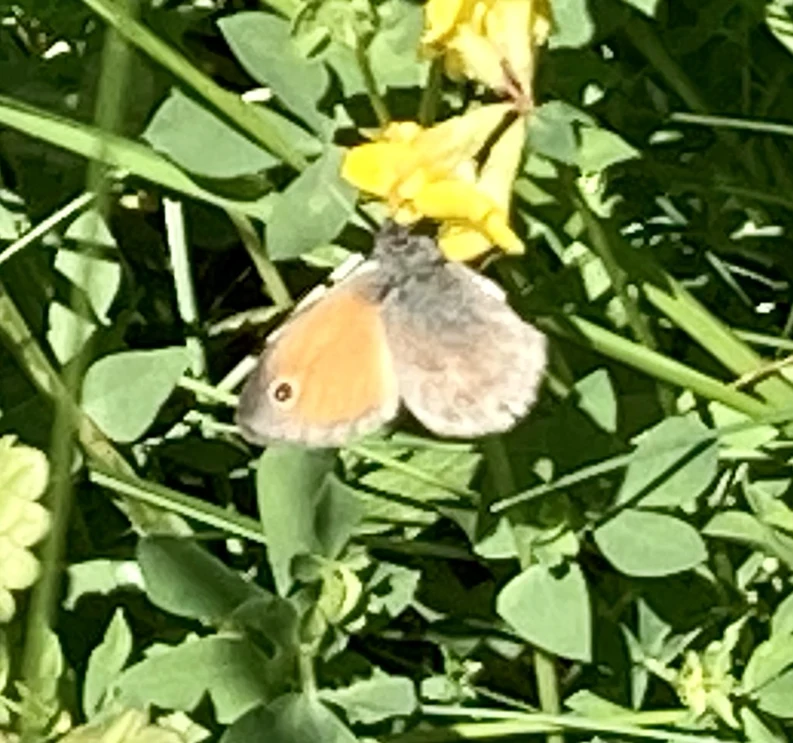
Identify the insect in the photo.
Coenonympha pamphilus
